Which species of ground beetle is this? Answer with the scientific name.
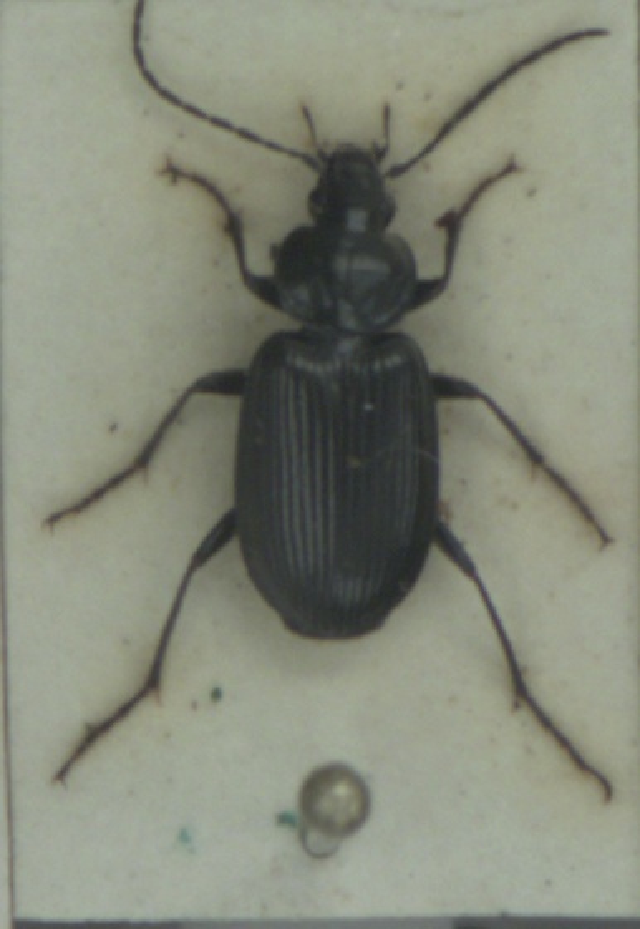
Agonum emarginatum
